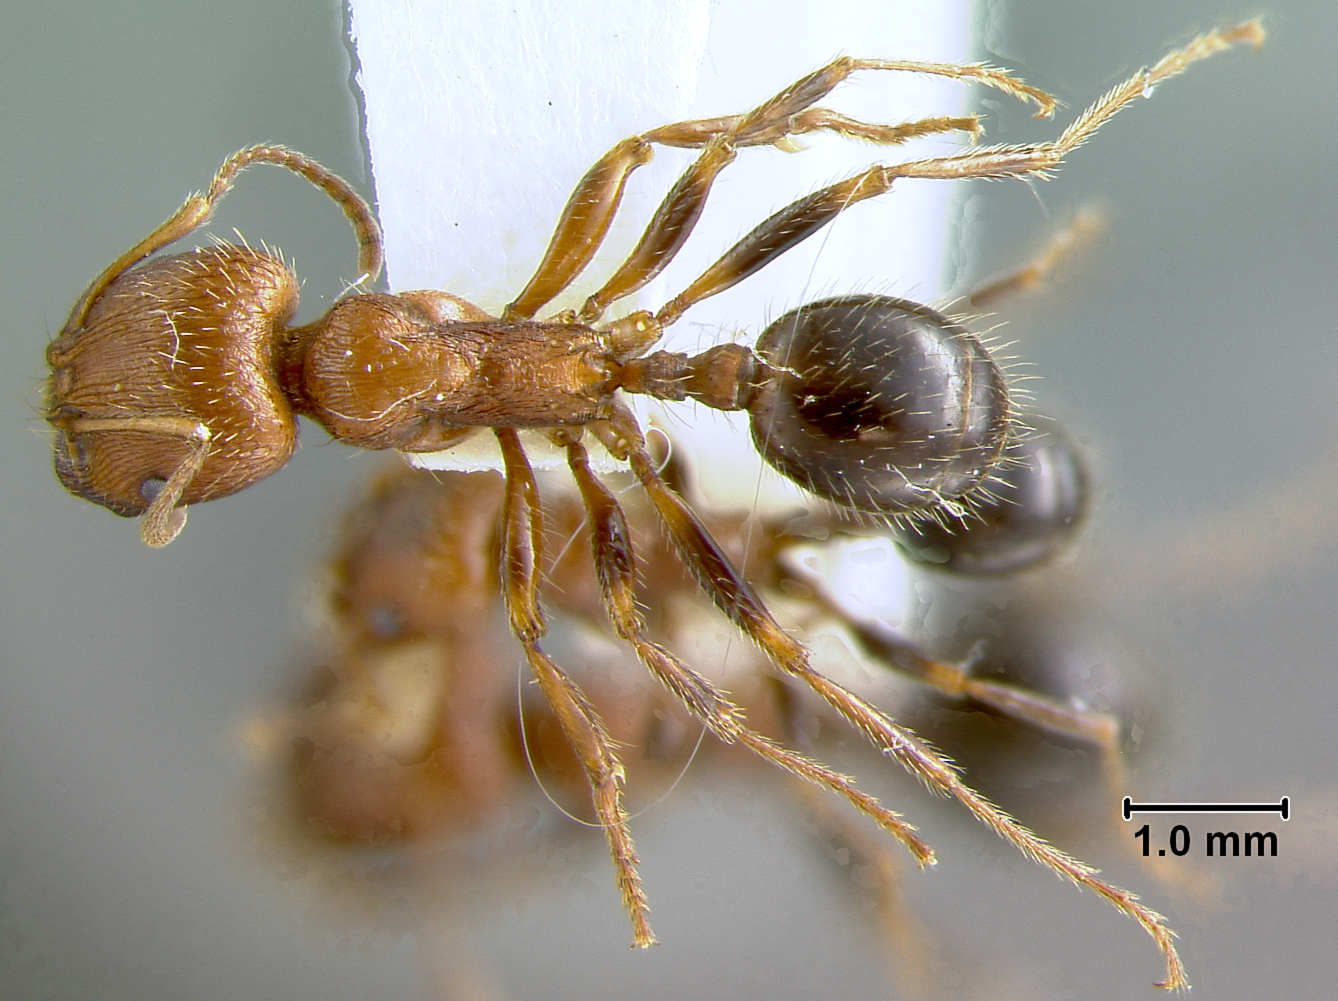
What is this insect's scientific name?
Veromessor stoddardi
